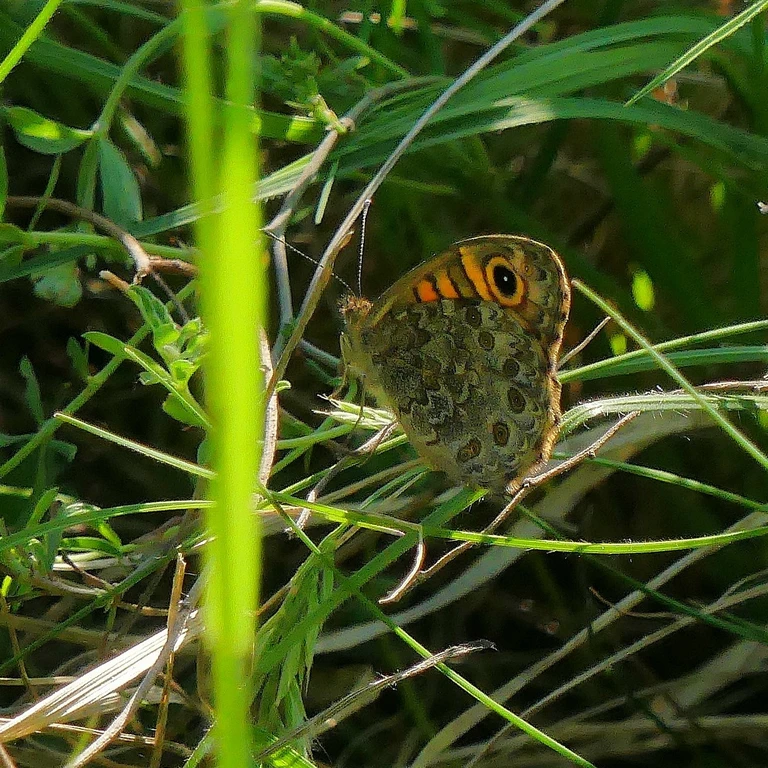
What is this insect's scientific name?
Lasiommata megera (also Pararge megera)
